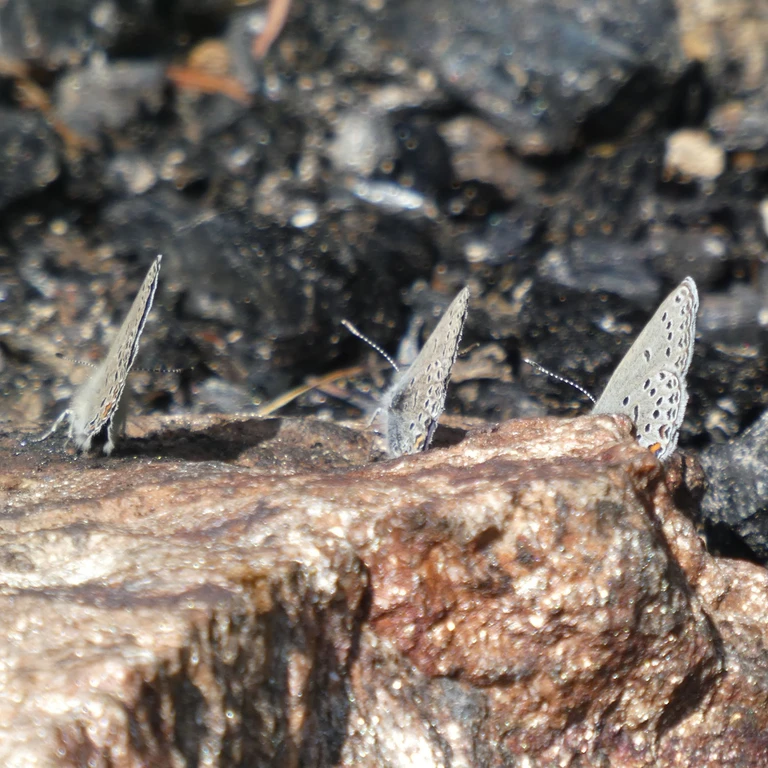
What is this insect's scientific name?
Agriades optilete (also Vacciniina optilete)
